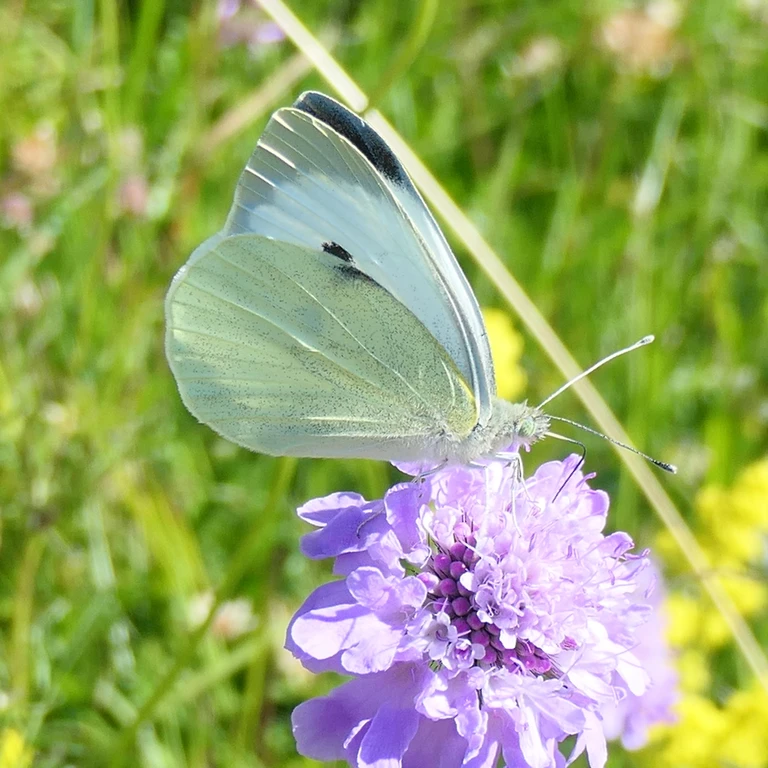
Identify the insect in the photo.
Pieris brassicae
